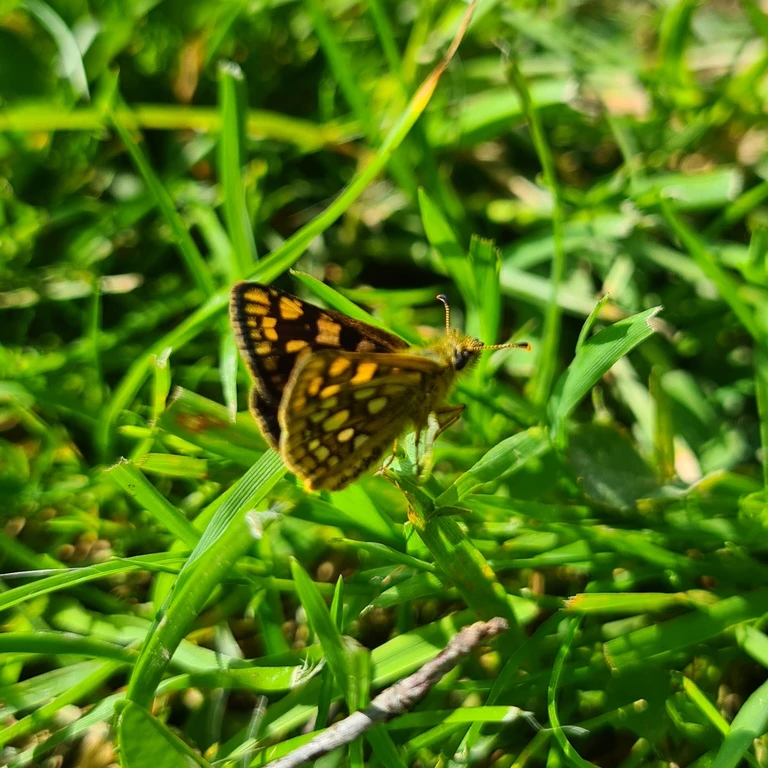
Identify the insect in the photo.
Carterocephalus palaemon
